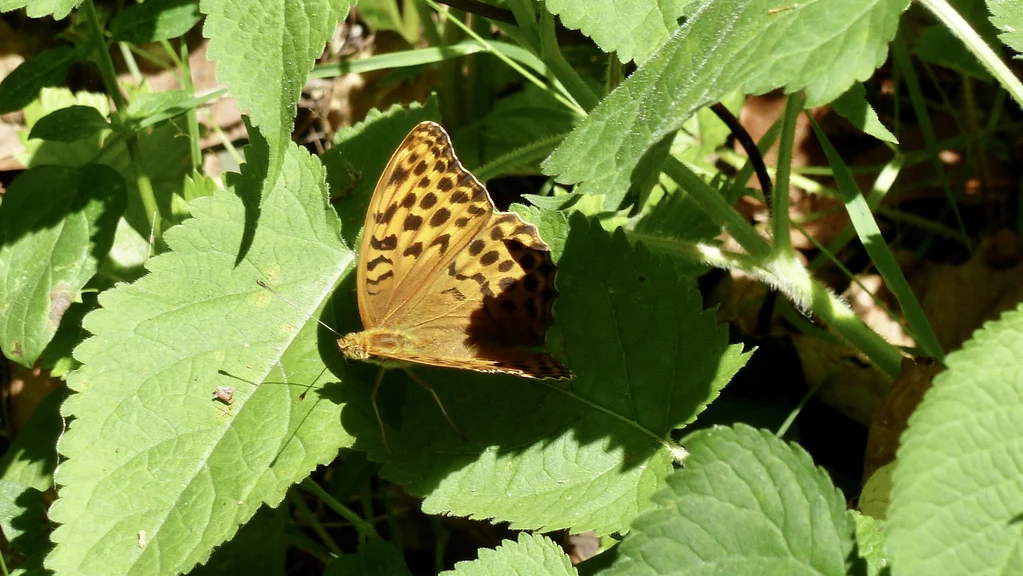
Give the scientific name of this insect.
Argynnis paphia
